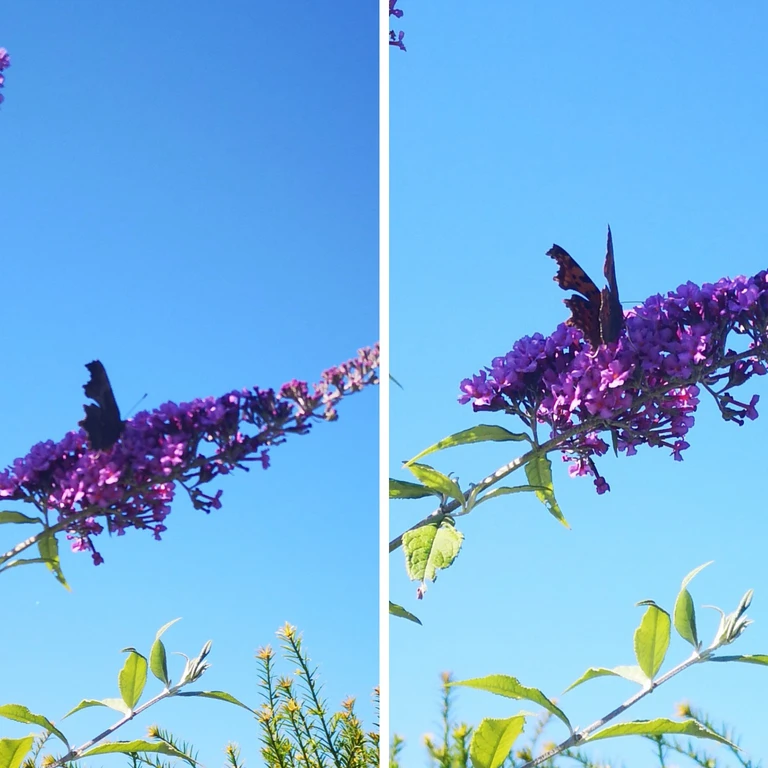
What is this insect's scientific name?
Polygonia c-album
